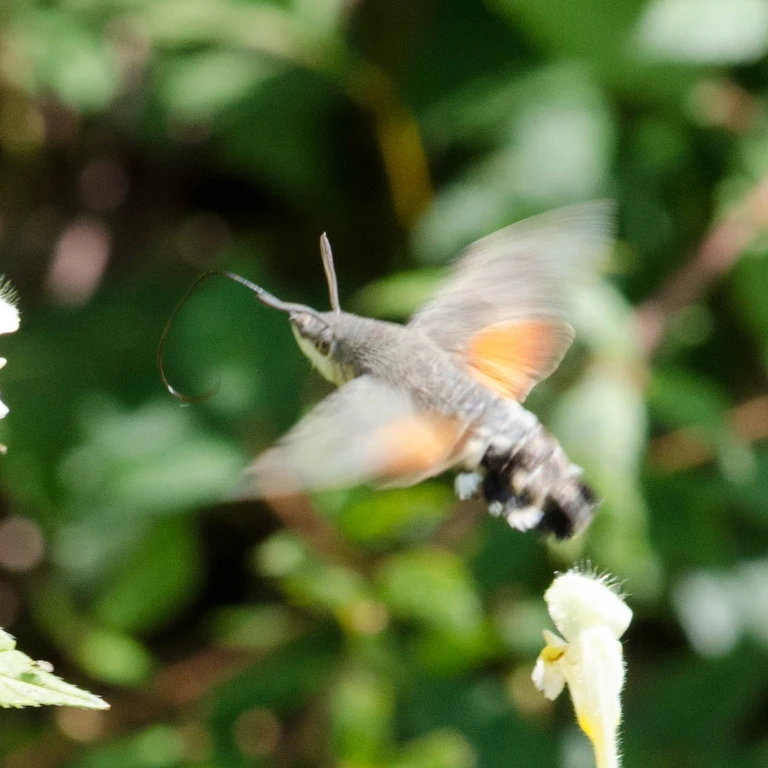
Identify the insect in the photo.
Macroglossum stellatarum
